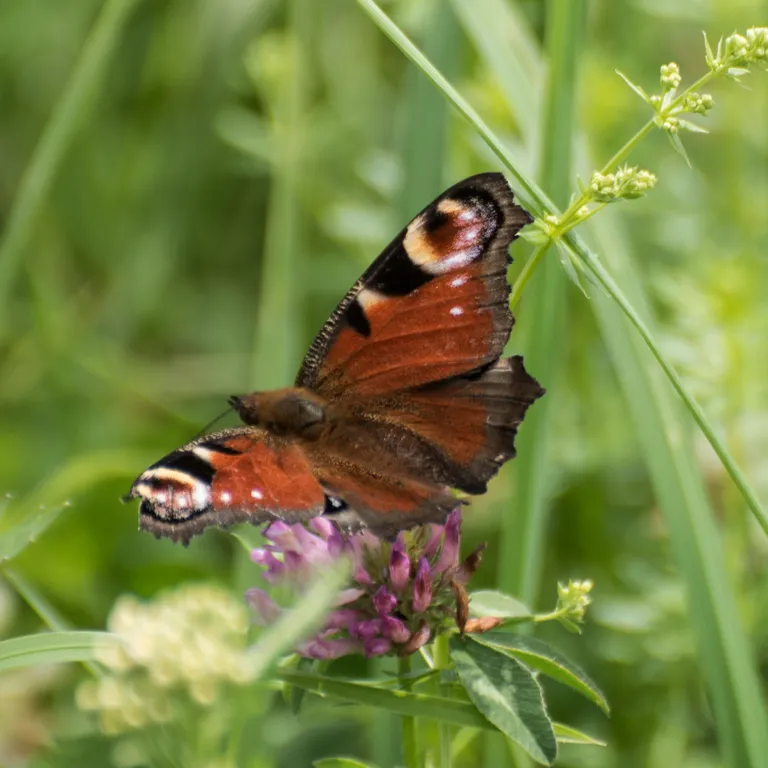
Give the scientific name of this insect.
Aglais io
